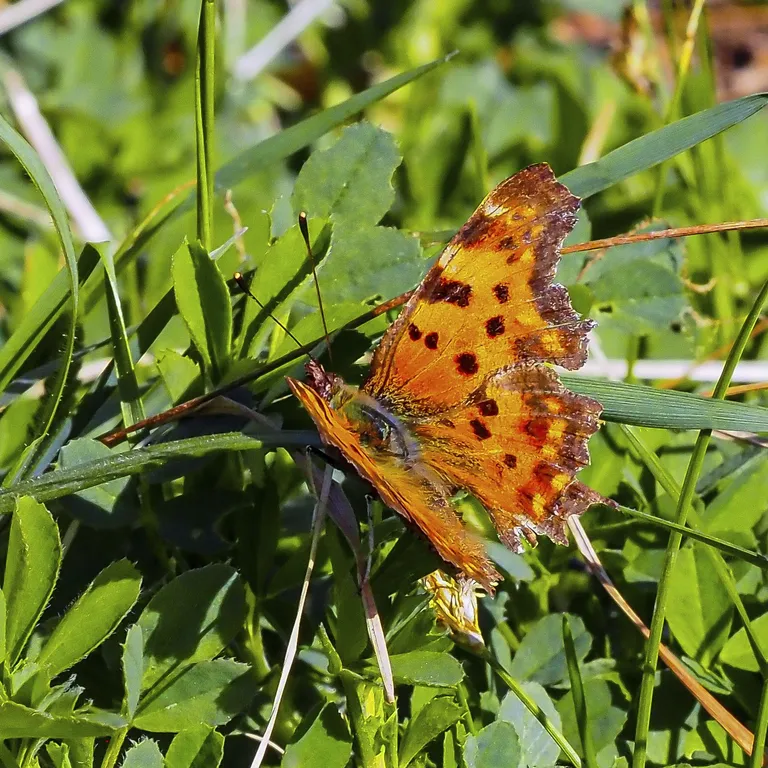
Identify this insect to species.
Polygonia c-album
